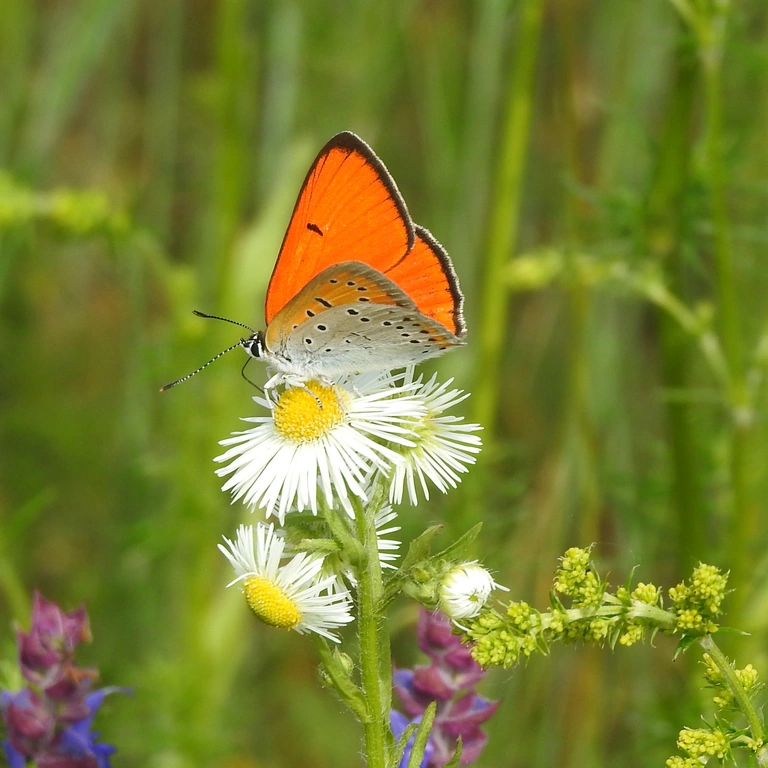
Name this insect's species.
Lycaena dispar
